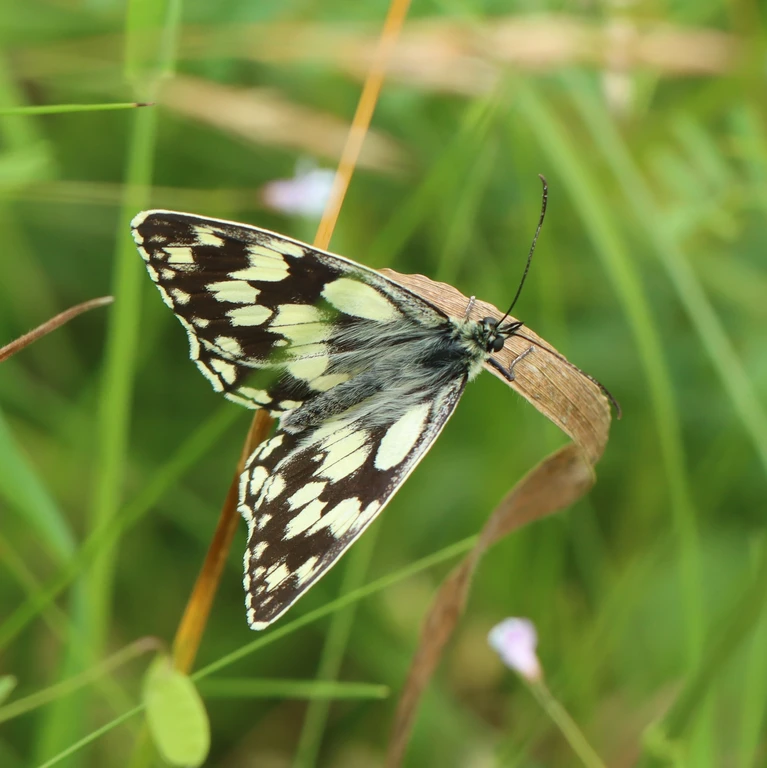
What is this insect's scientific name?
Melanargia galathea
